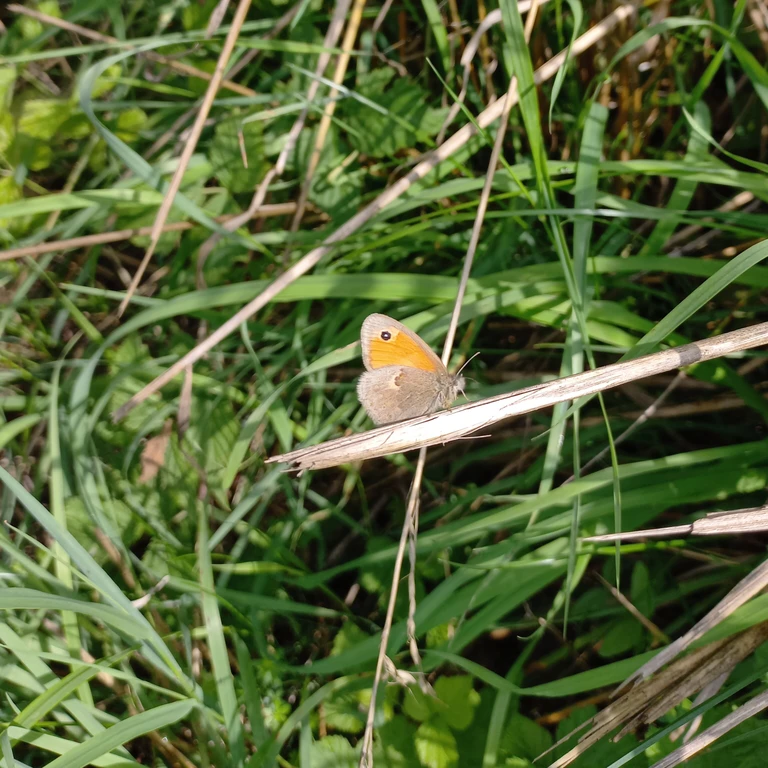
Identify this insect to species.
Coenonympha pamphilus
